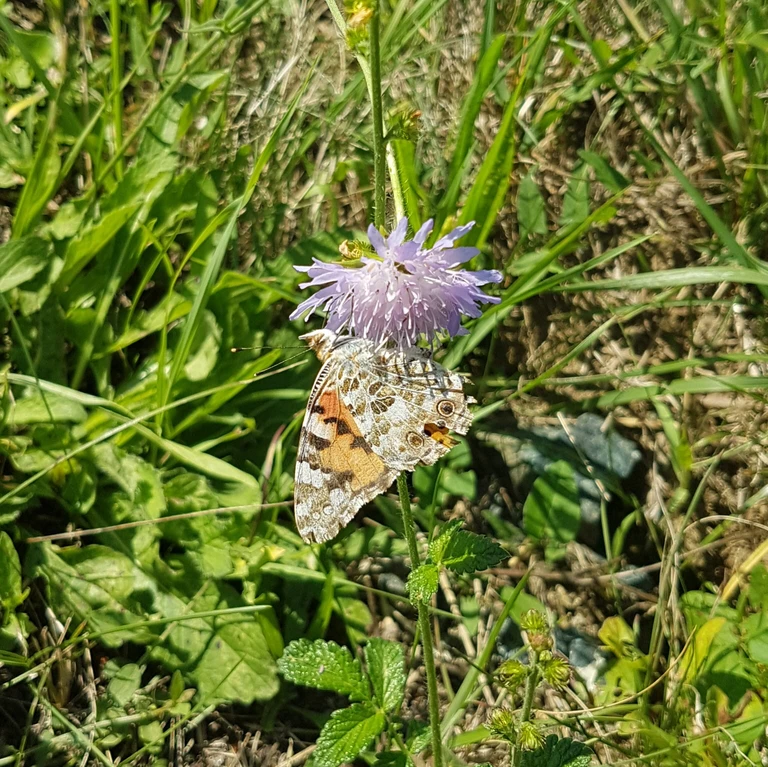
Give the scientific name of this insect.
Vanessa cardui
